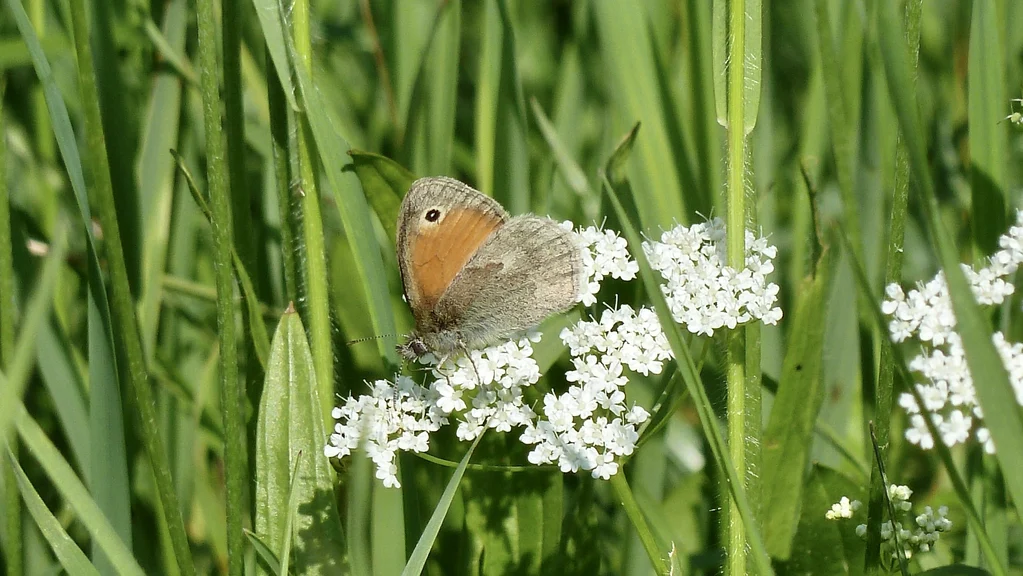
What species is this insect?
Coenonympha pamphilus
